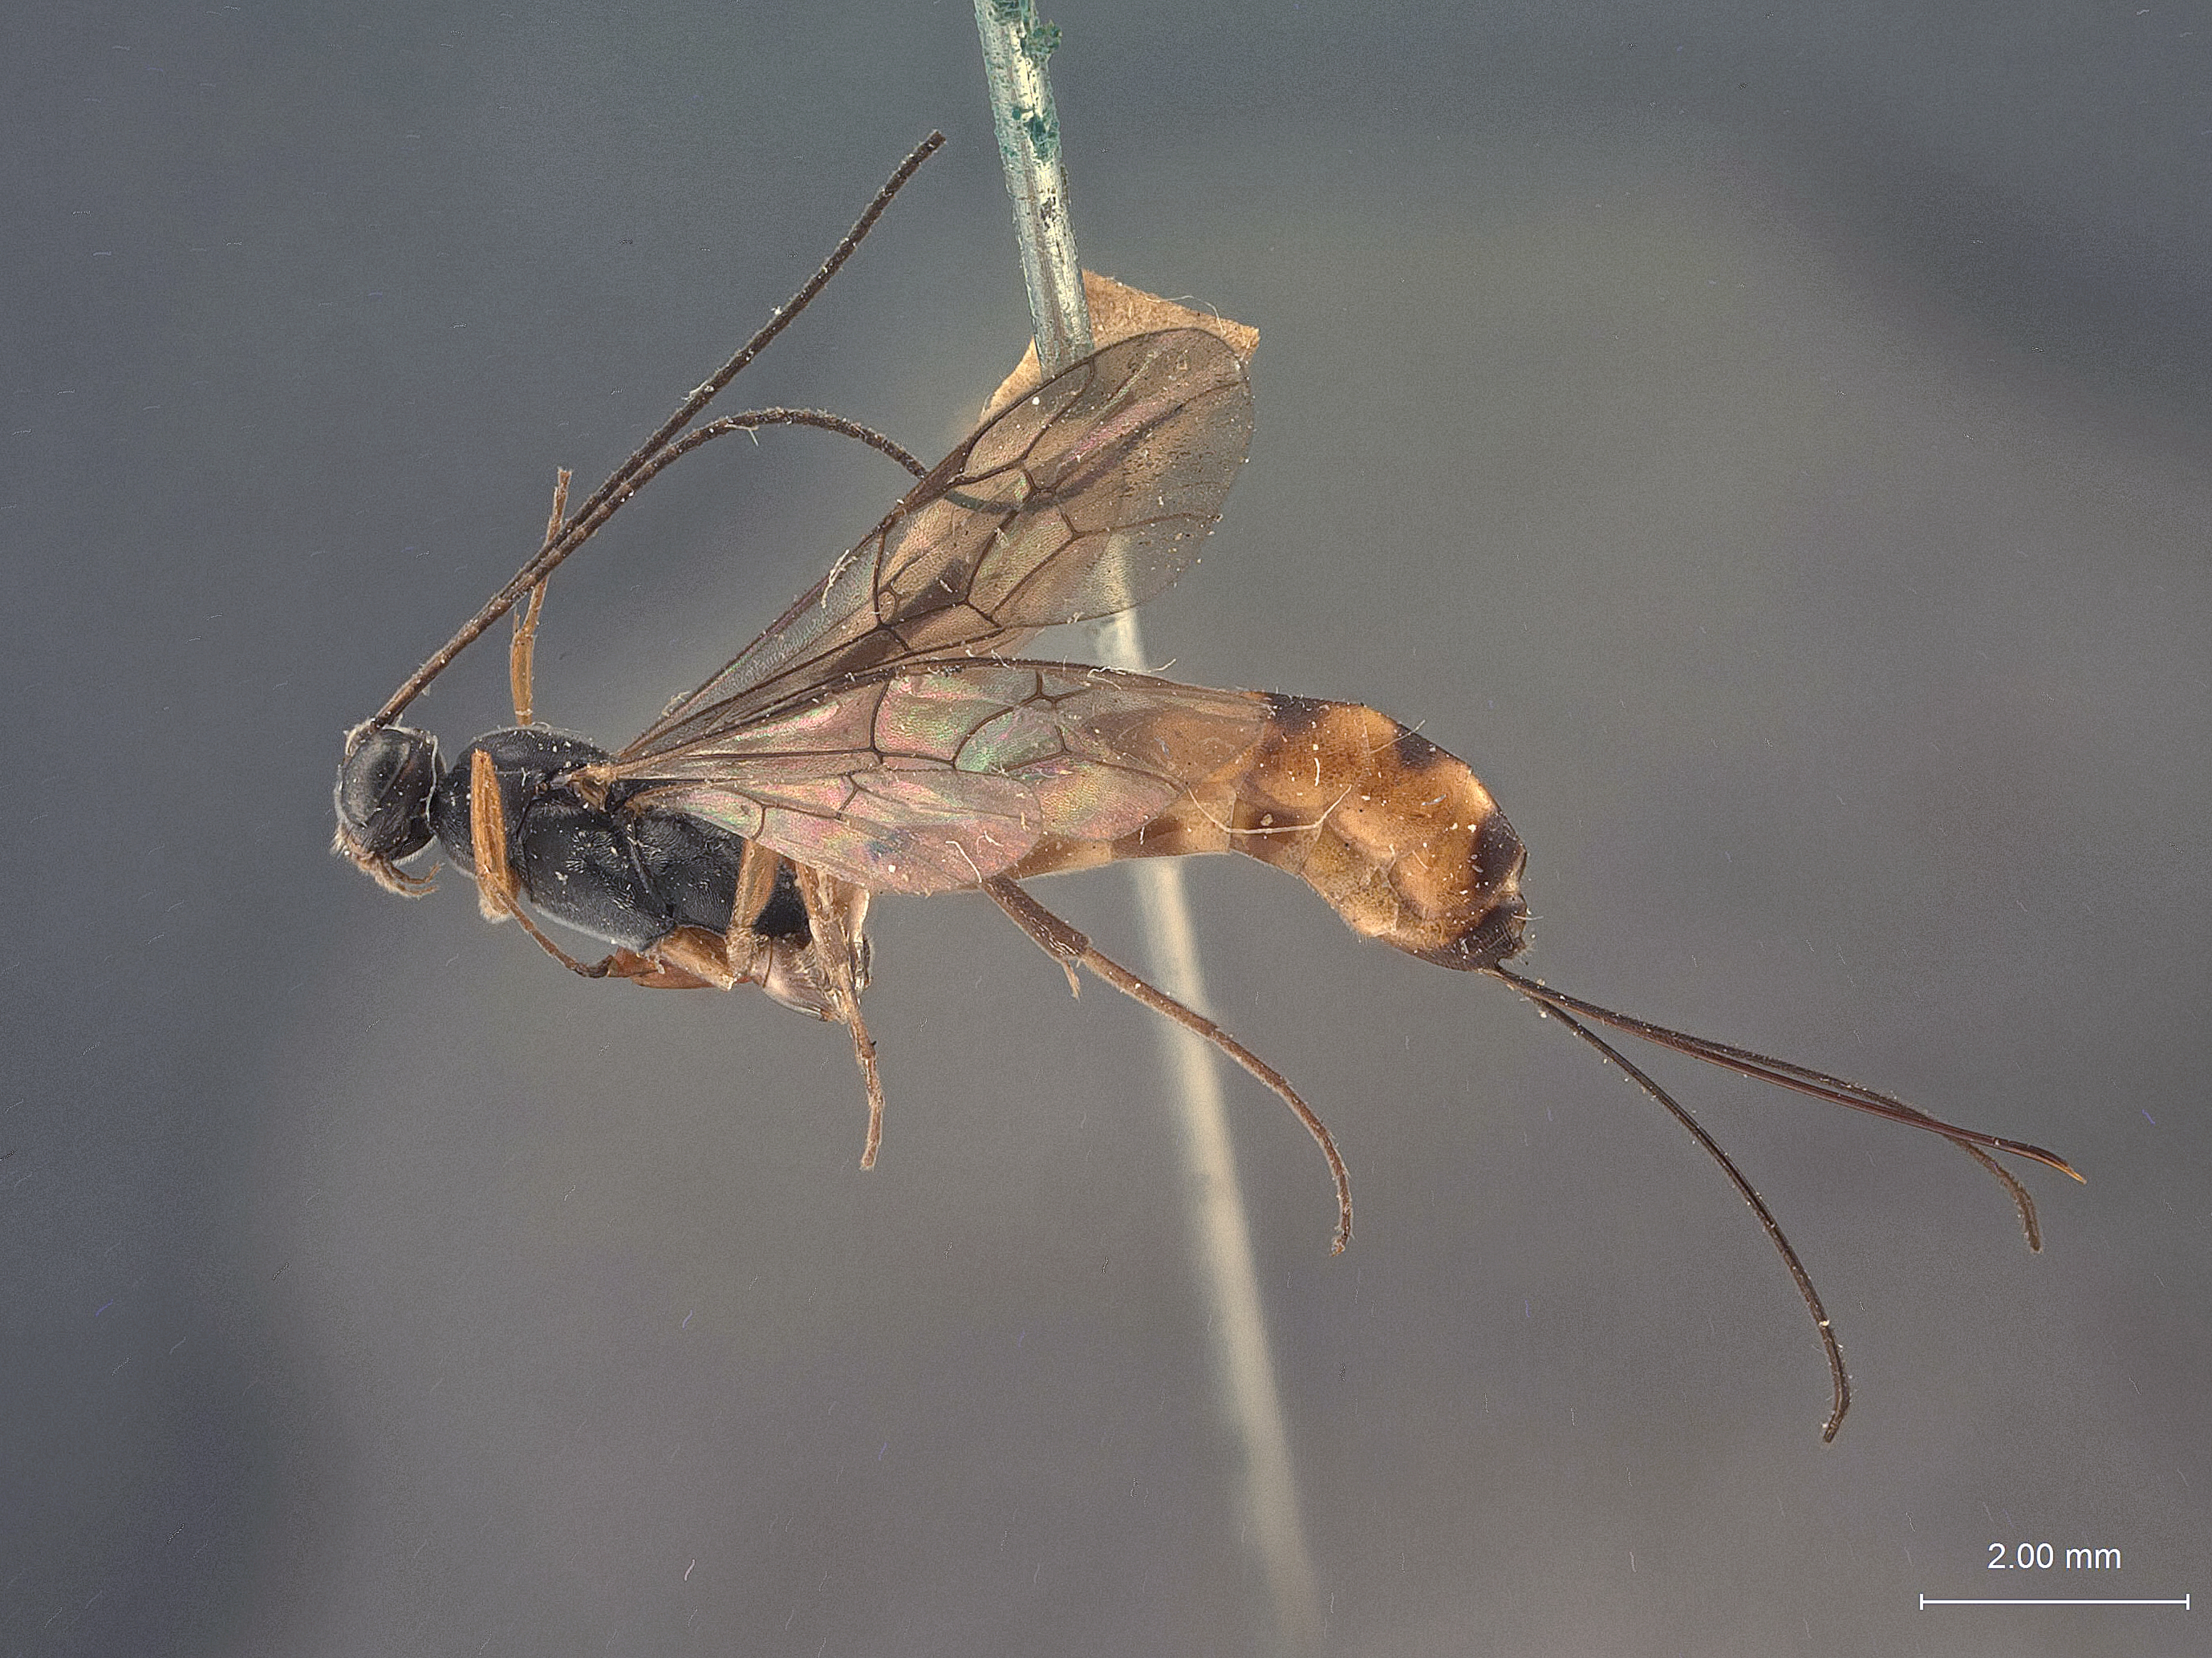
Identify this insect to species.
Pseuderipternus gracilipes
